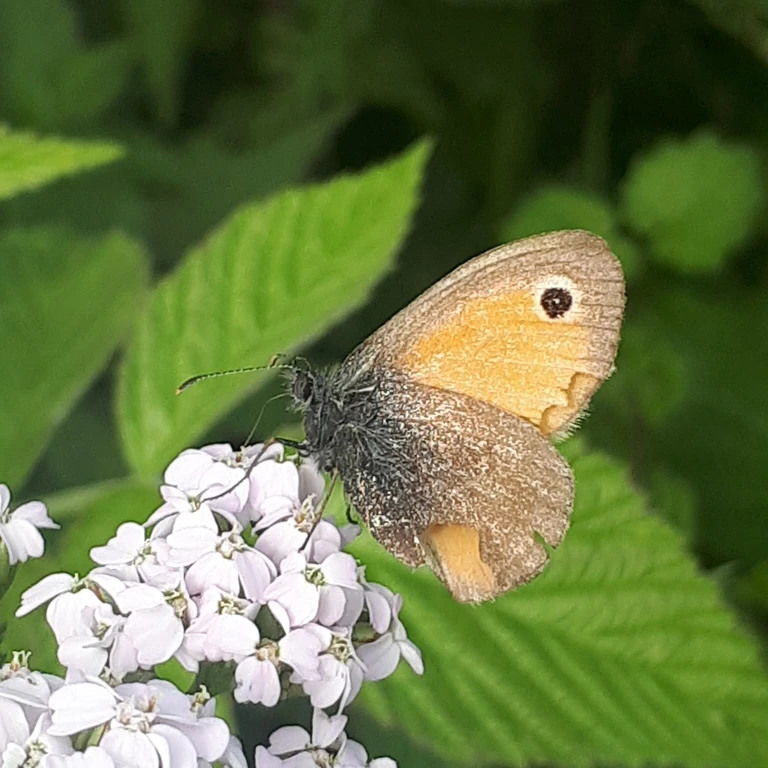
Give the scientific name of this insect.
Coenonympha pamphilus
